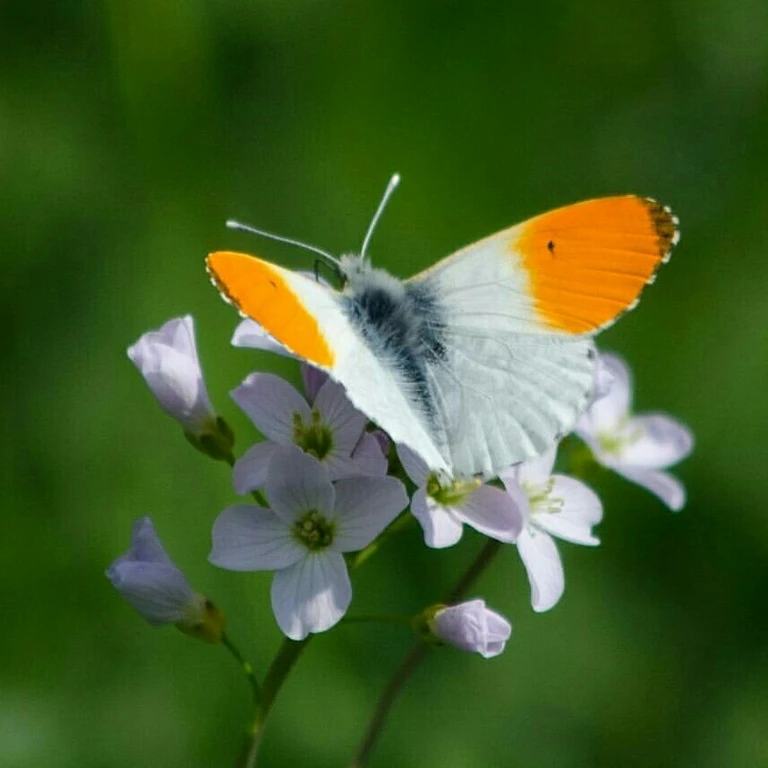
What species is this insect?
Anthocharis cardamines
